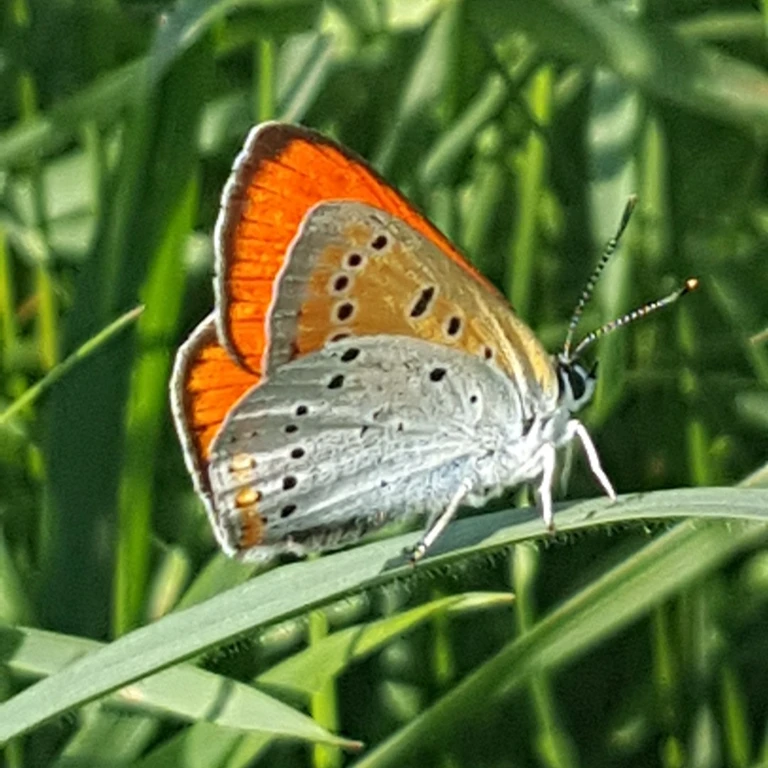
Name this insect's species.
Lycaena dispar
